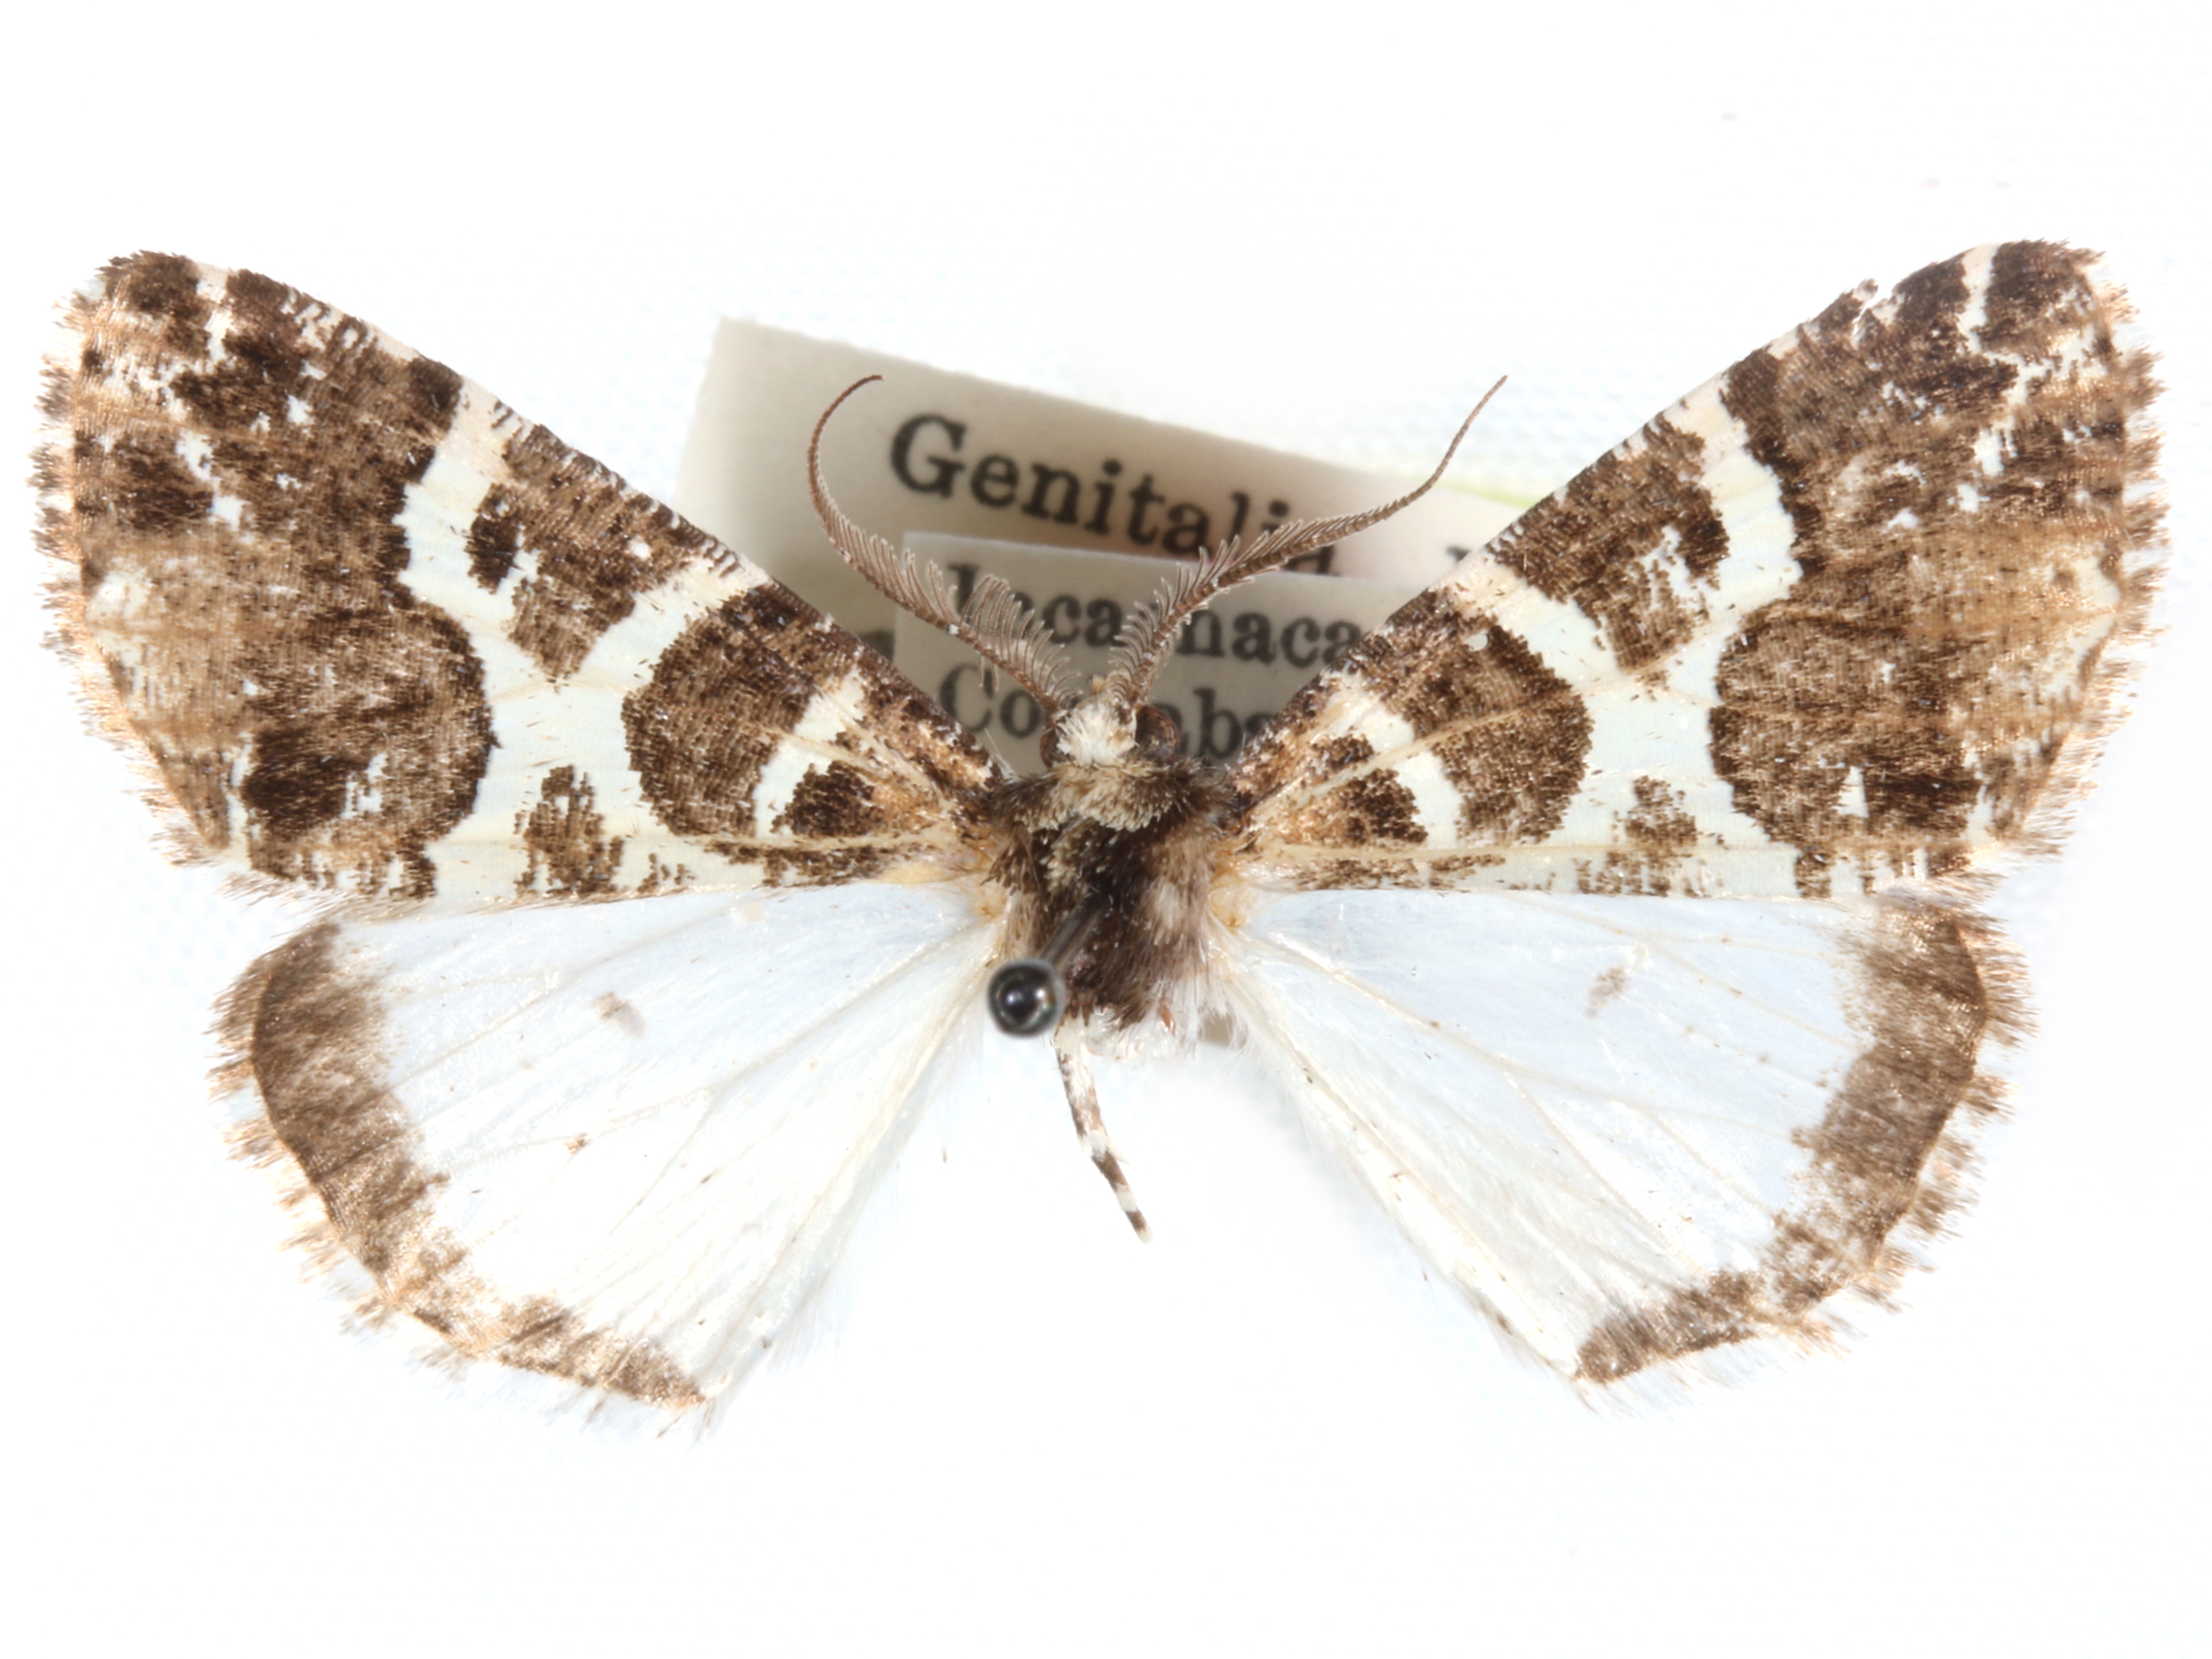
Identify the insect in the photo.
Arizela dulcis
